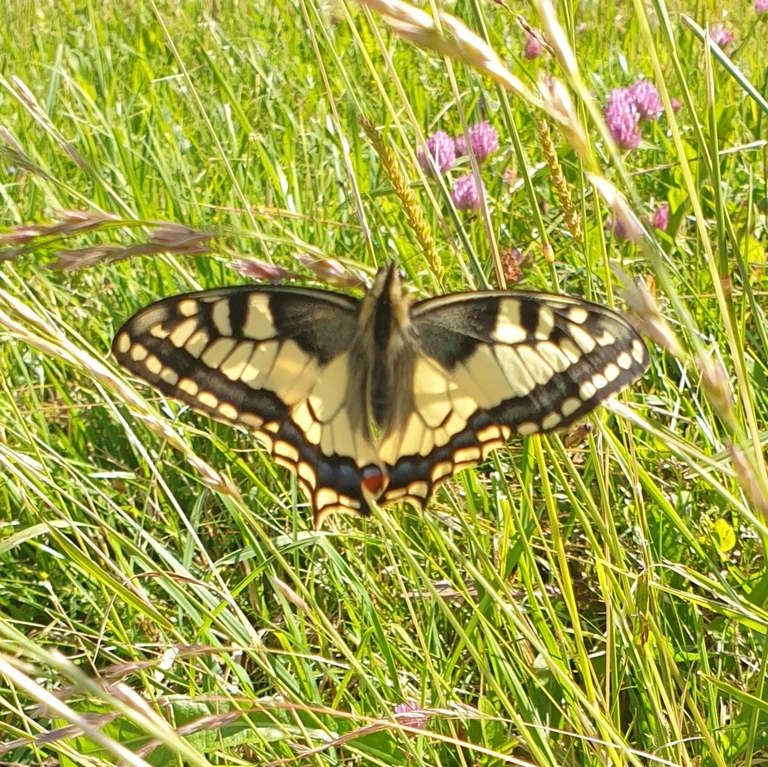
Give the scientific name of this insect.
Papilio machaon
